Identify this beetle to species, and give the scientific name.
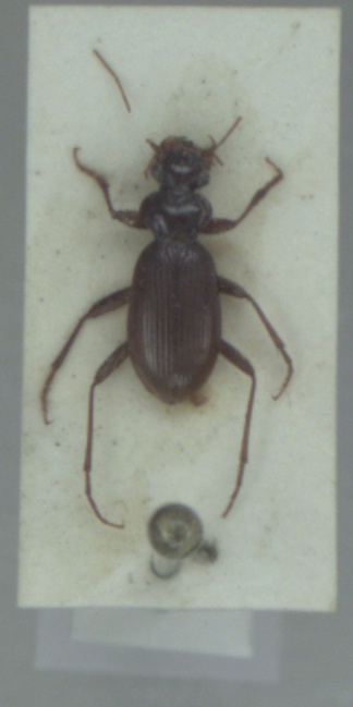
Leistus ferrugineus
